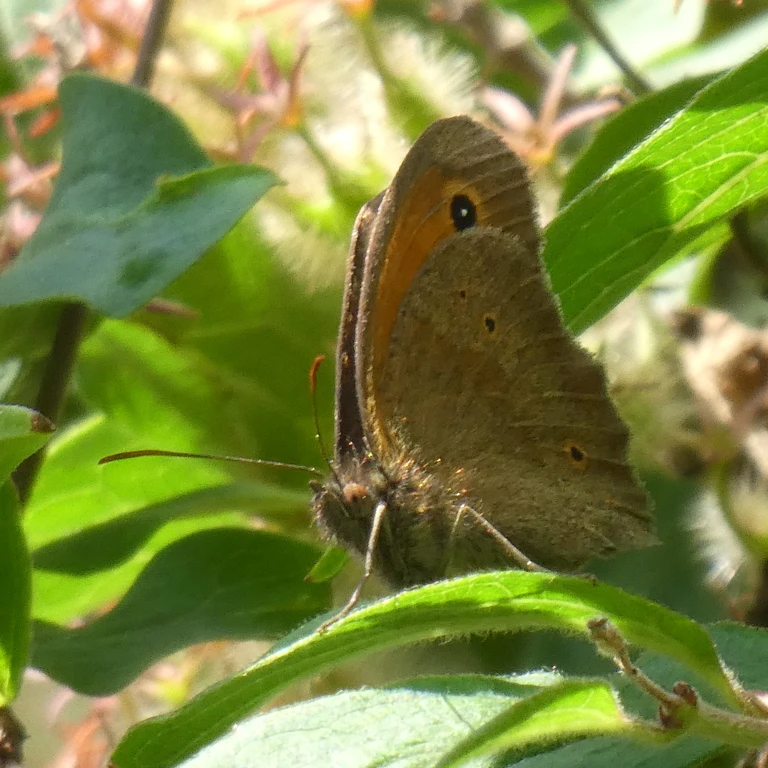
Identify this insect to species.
Maniola jurtina
